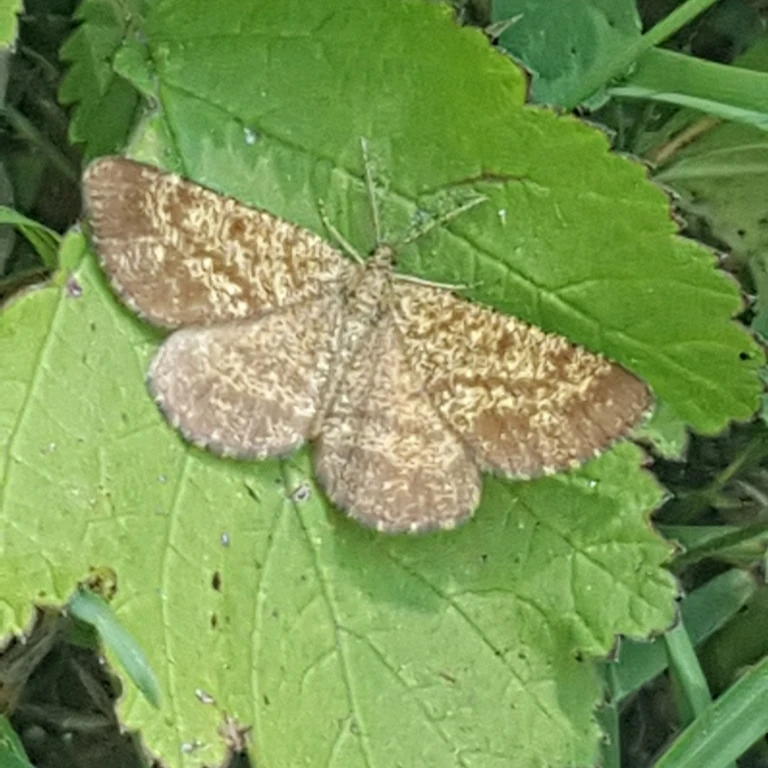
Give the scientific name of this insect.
Ematurga atomaria
